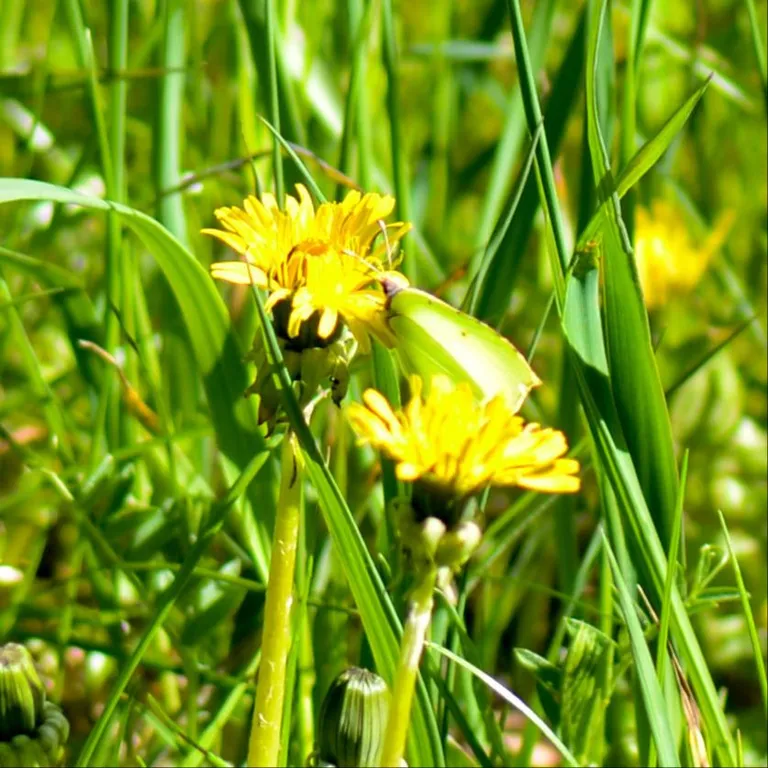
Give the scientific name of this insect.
Gonepteryx rhamni
